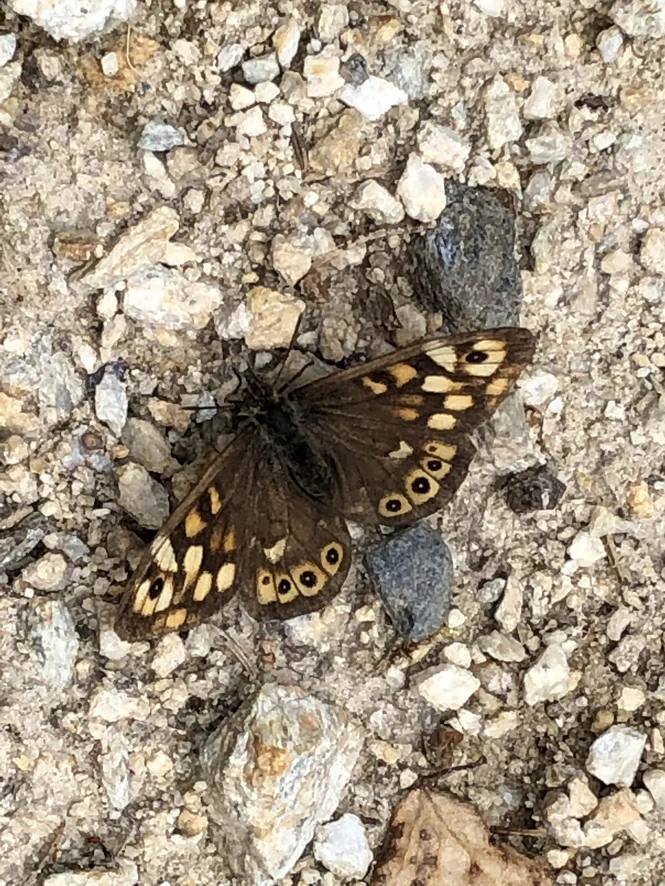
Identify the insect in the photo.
Pararge aegeria
